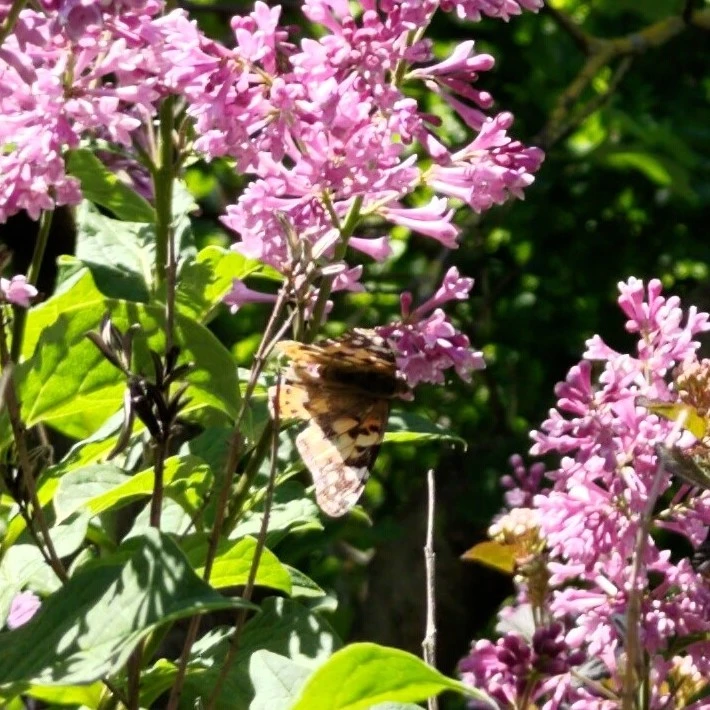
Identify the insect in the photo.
Vanessa cardui
